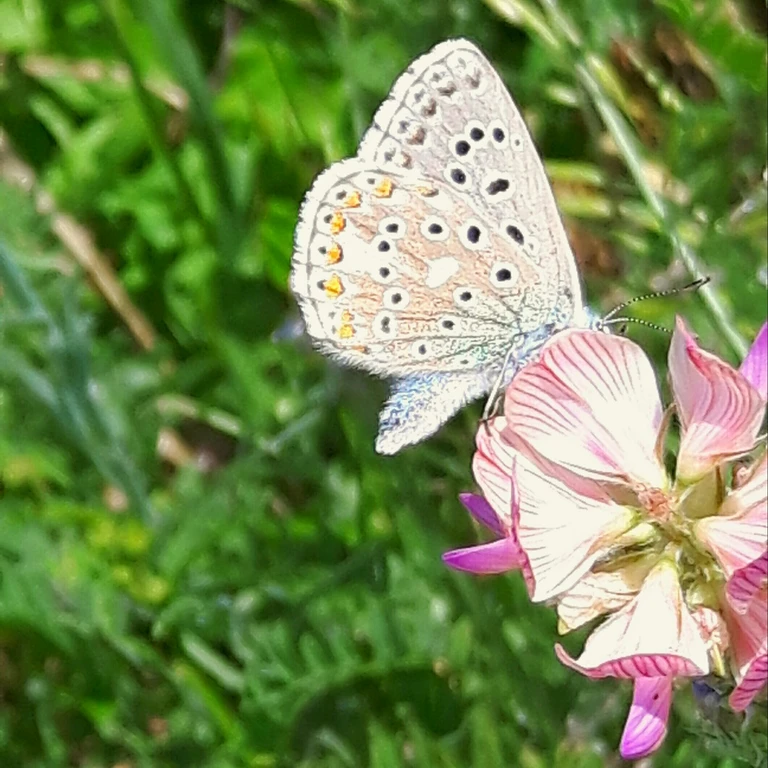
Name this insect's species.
Lysandra bellargus
